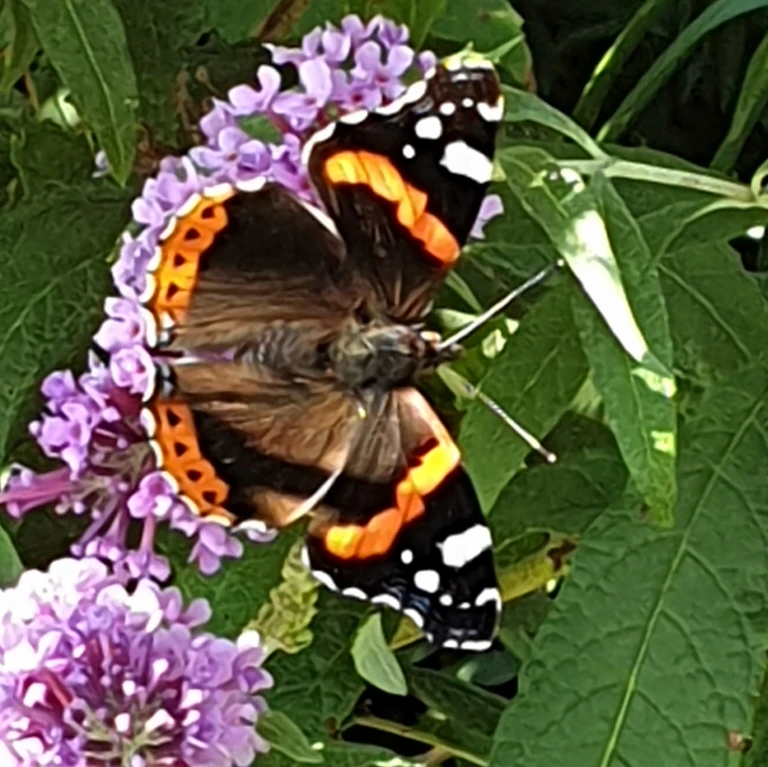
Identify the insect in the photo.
Vanessa atalanta
